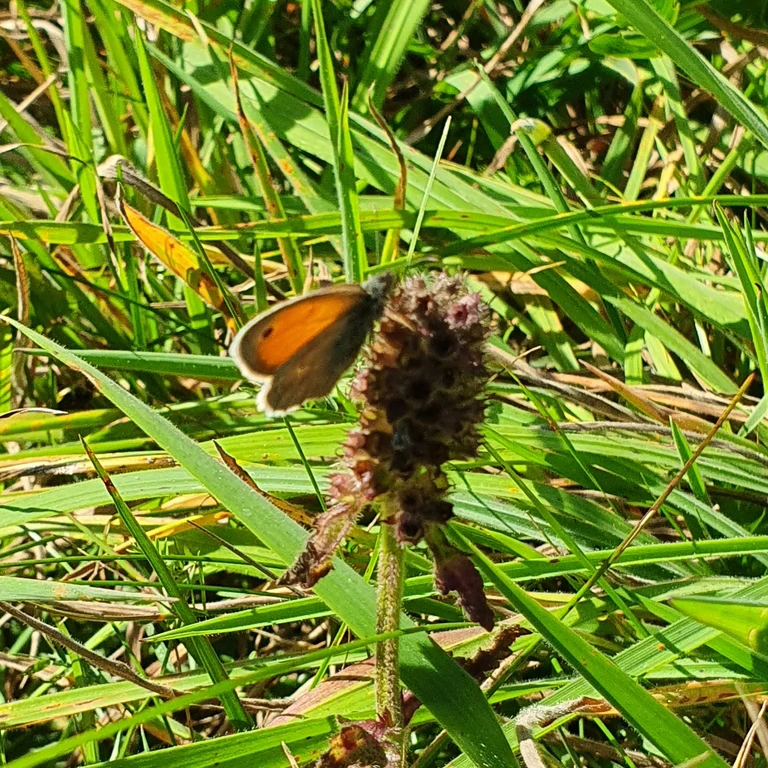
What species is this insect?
Coenonympha pamphilus
